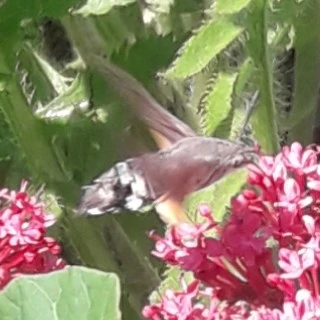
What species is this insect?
Macroglossum stellatarum
